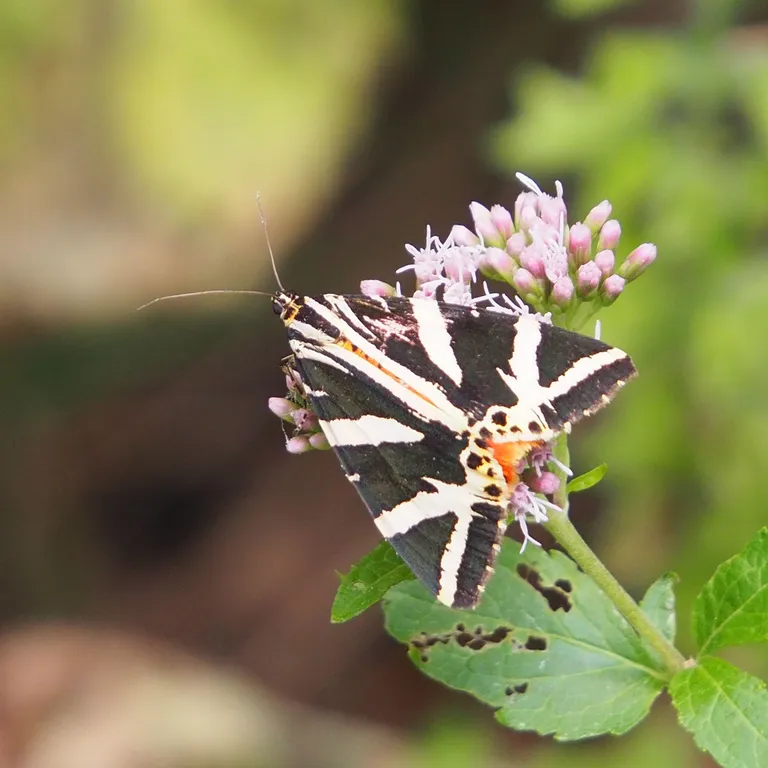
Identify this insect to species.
Euplagia quadripunctaria
